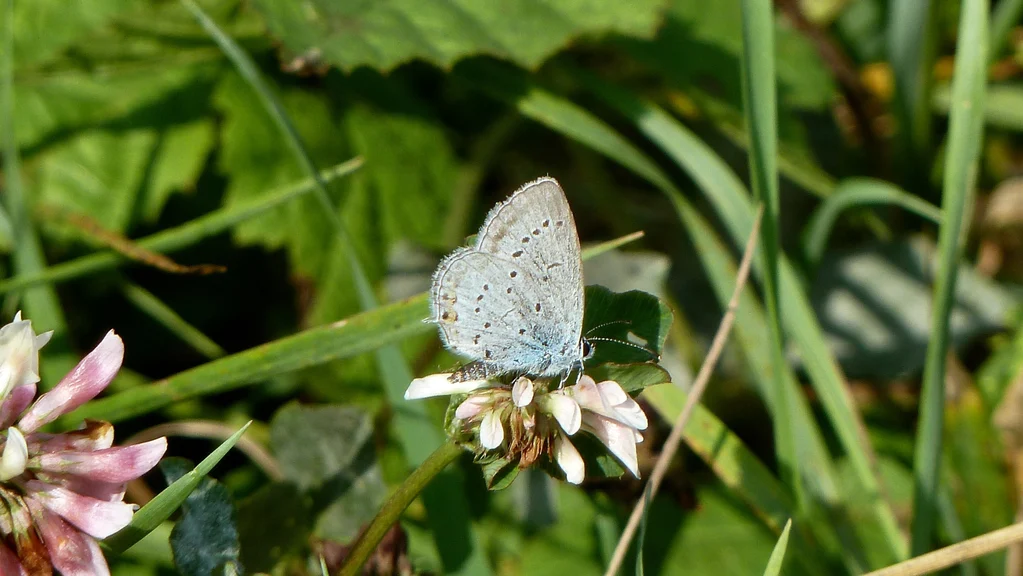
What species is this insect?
Cupido argiades (also Elkalyce argiades)
